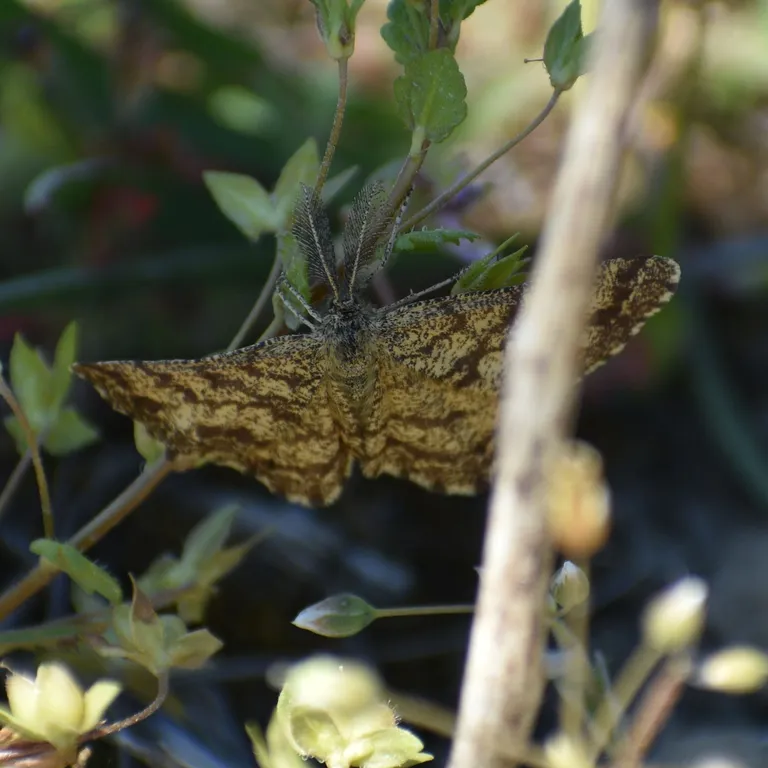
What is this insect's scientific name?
Ematurga atomaria
